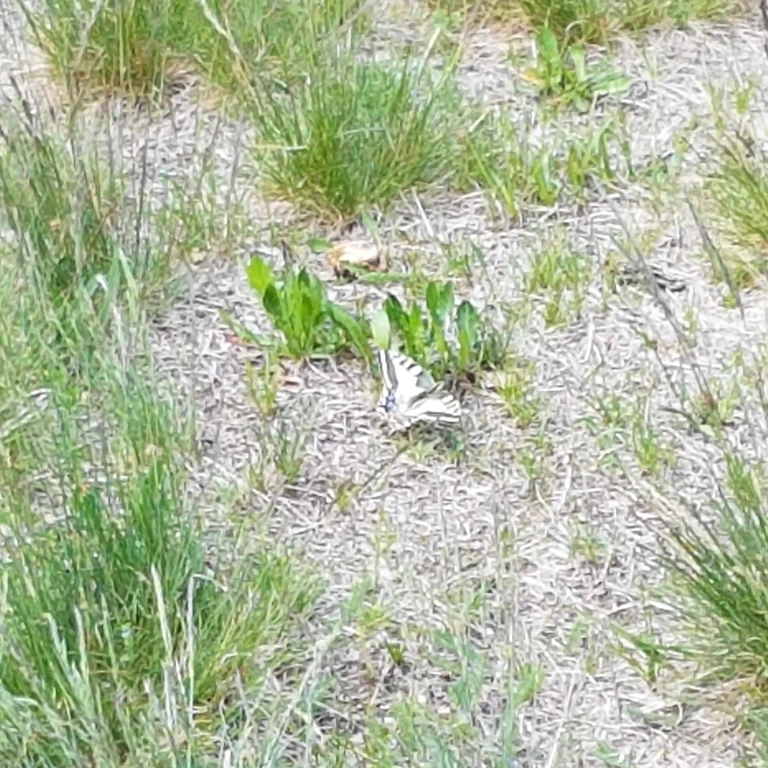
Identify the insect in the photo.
Papilio machaon
